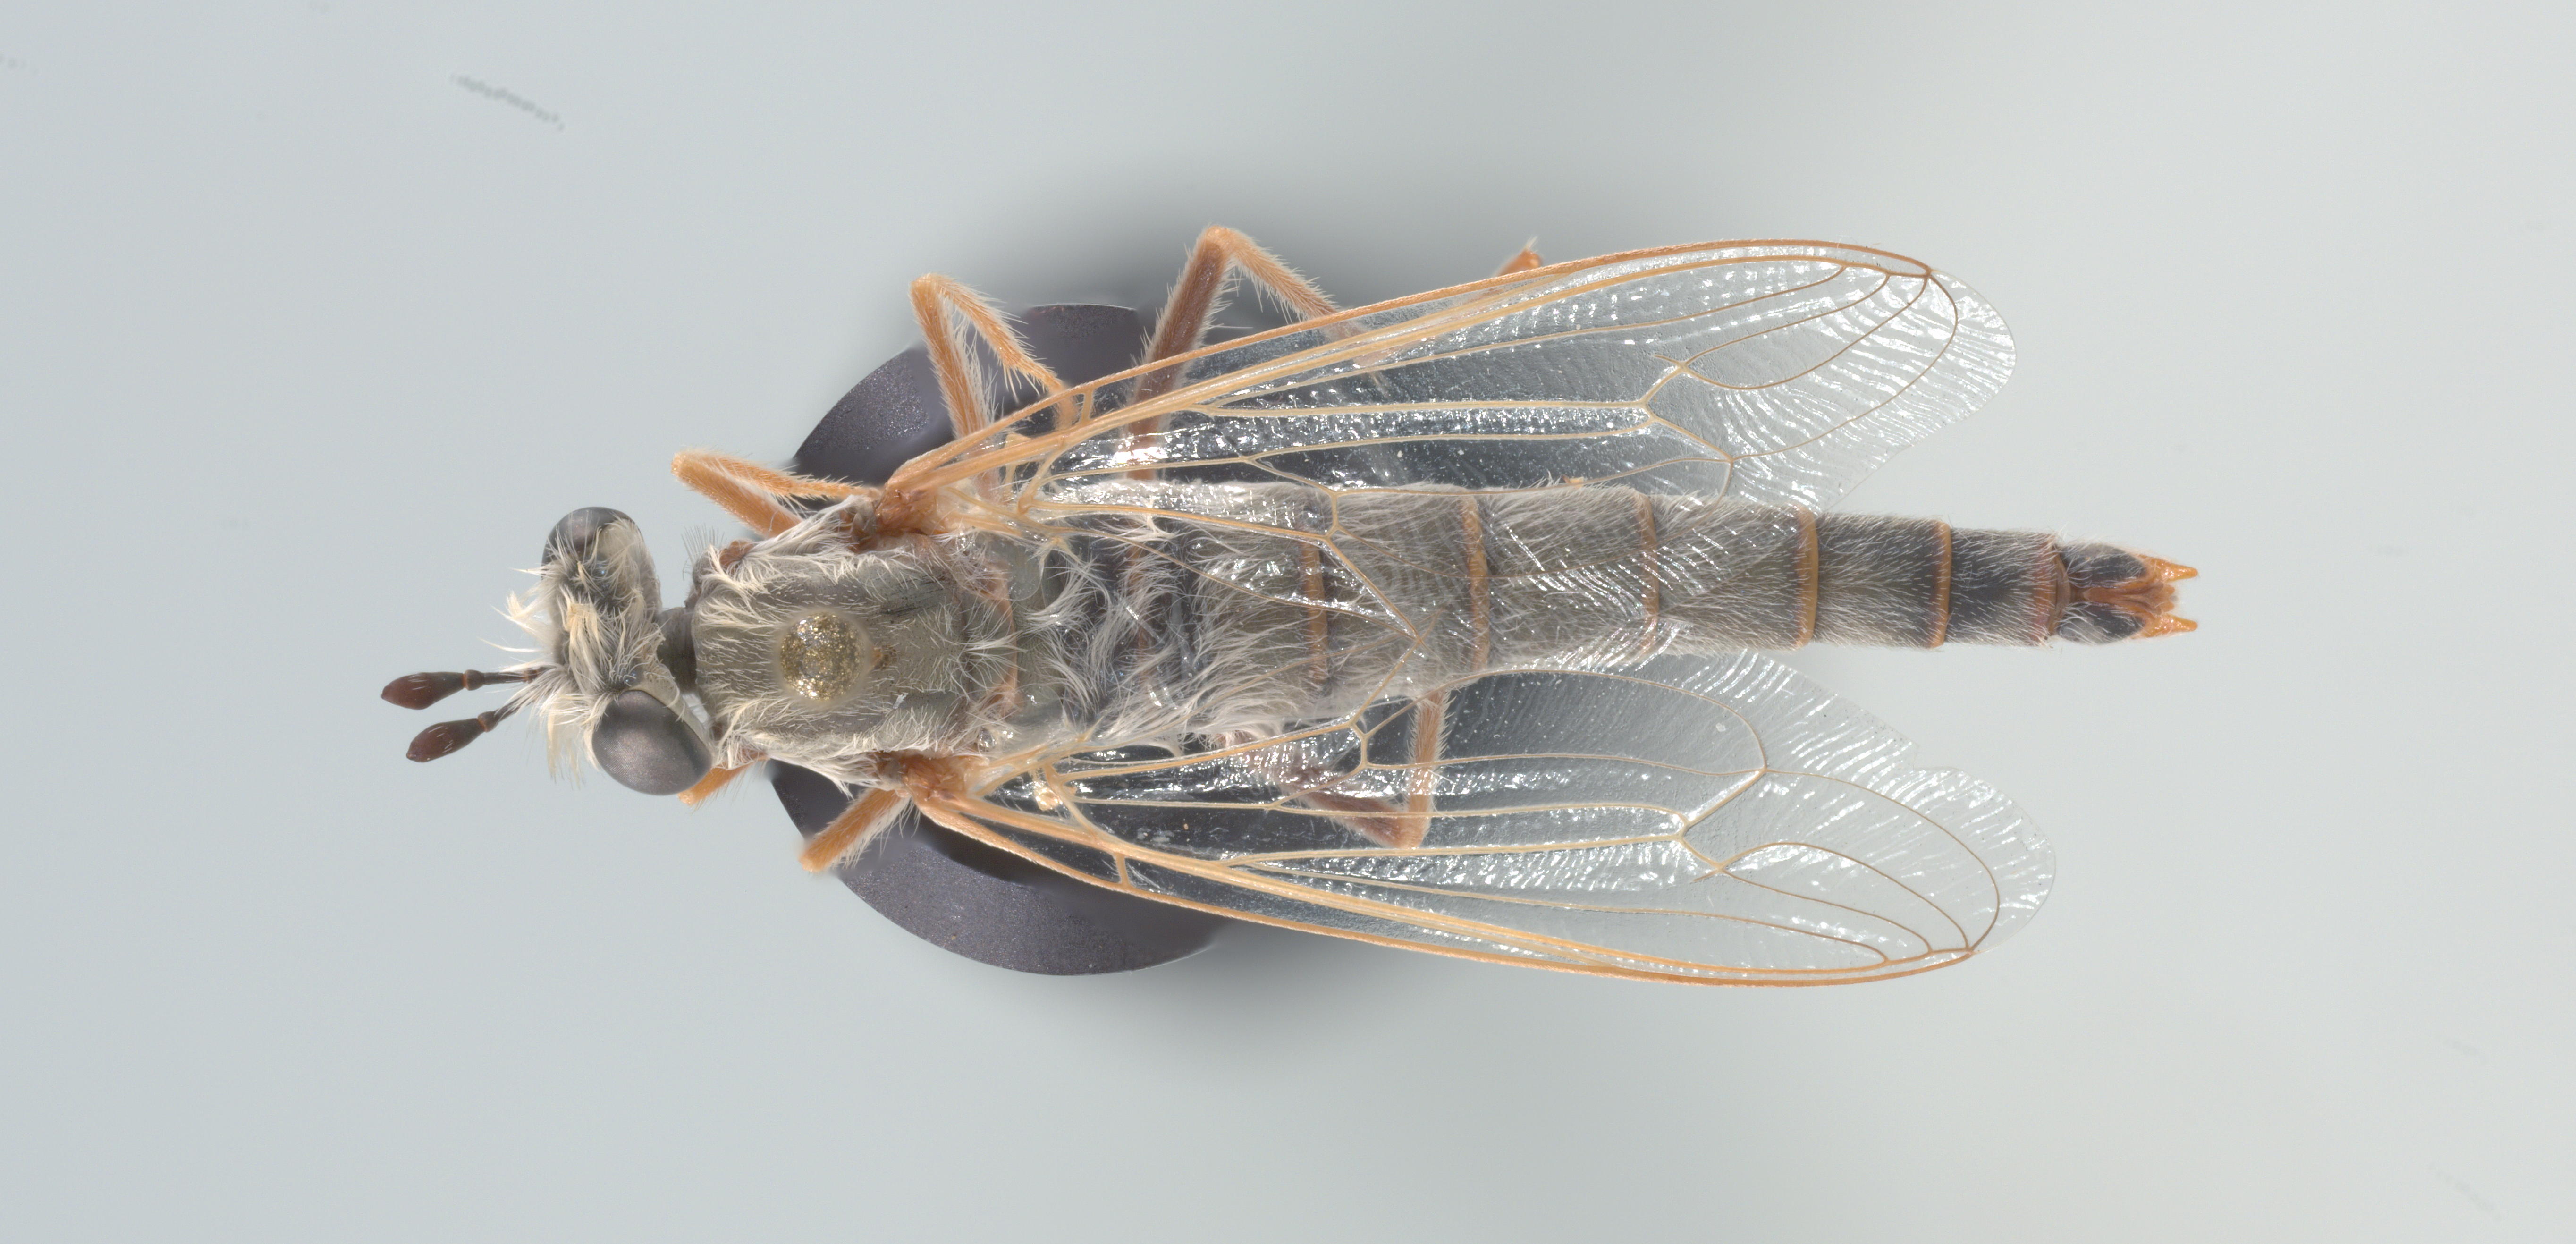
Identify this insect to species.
Namibimydas psamminos
